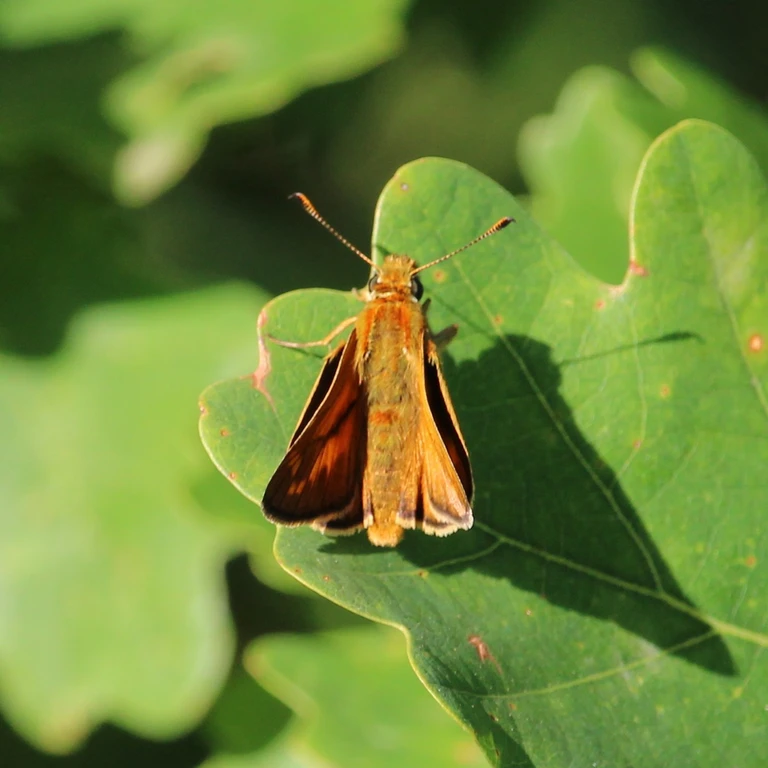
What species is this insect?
Ochlodes sylvanus (also Ochlodes venata)
